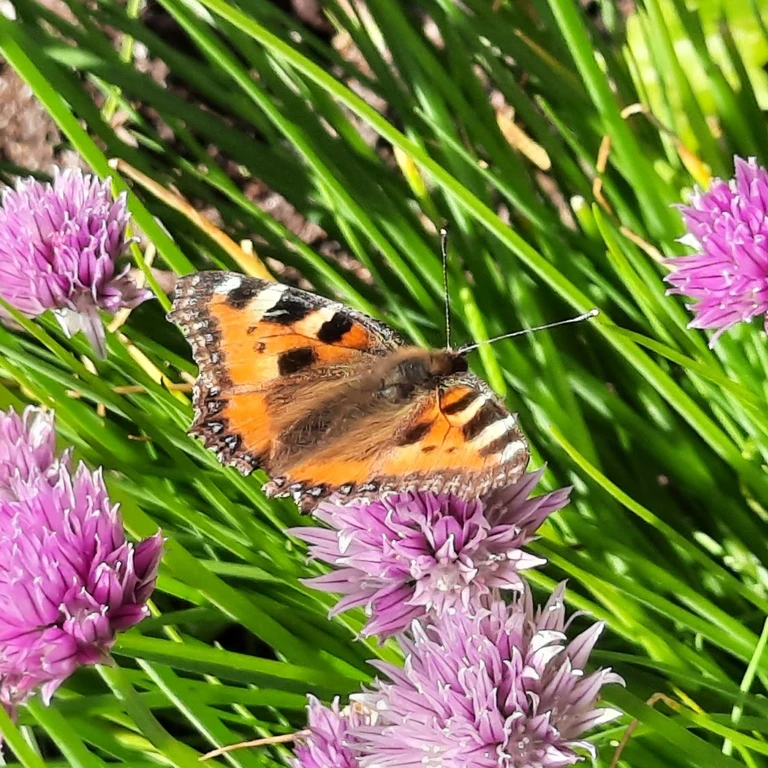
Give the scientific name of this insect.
Aglais urticae
